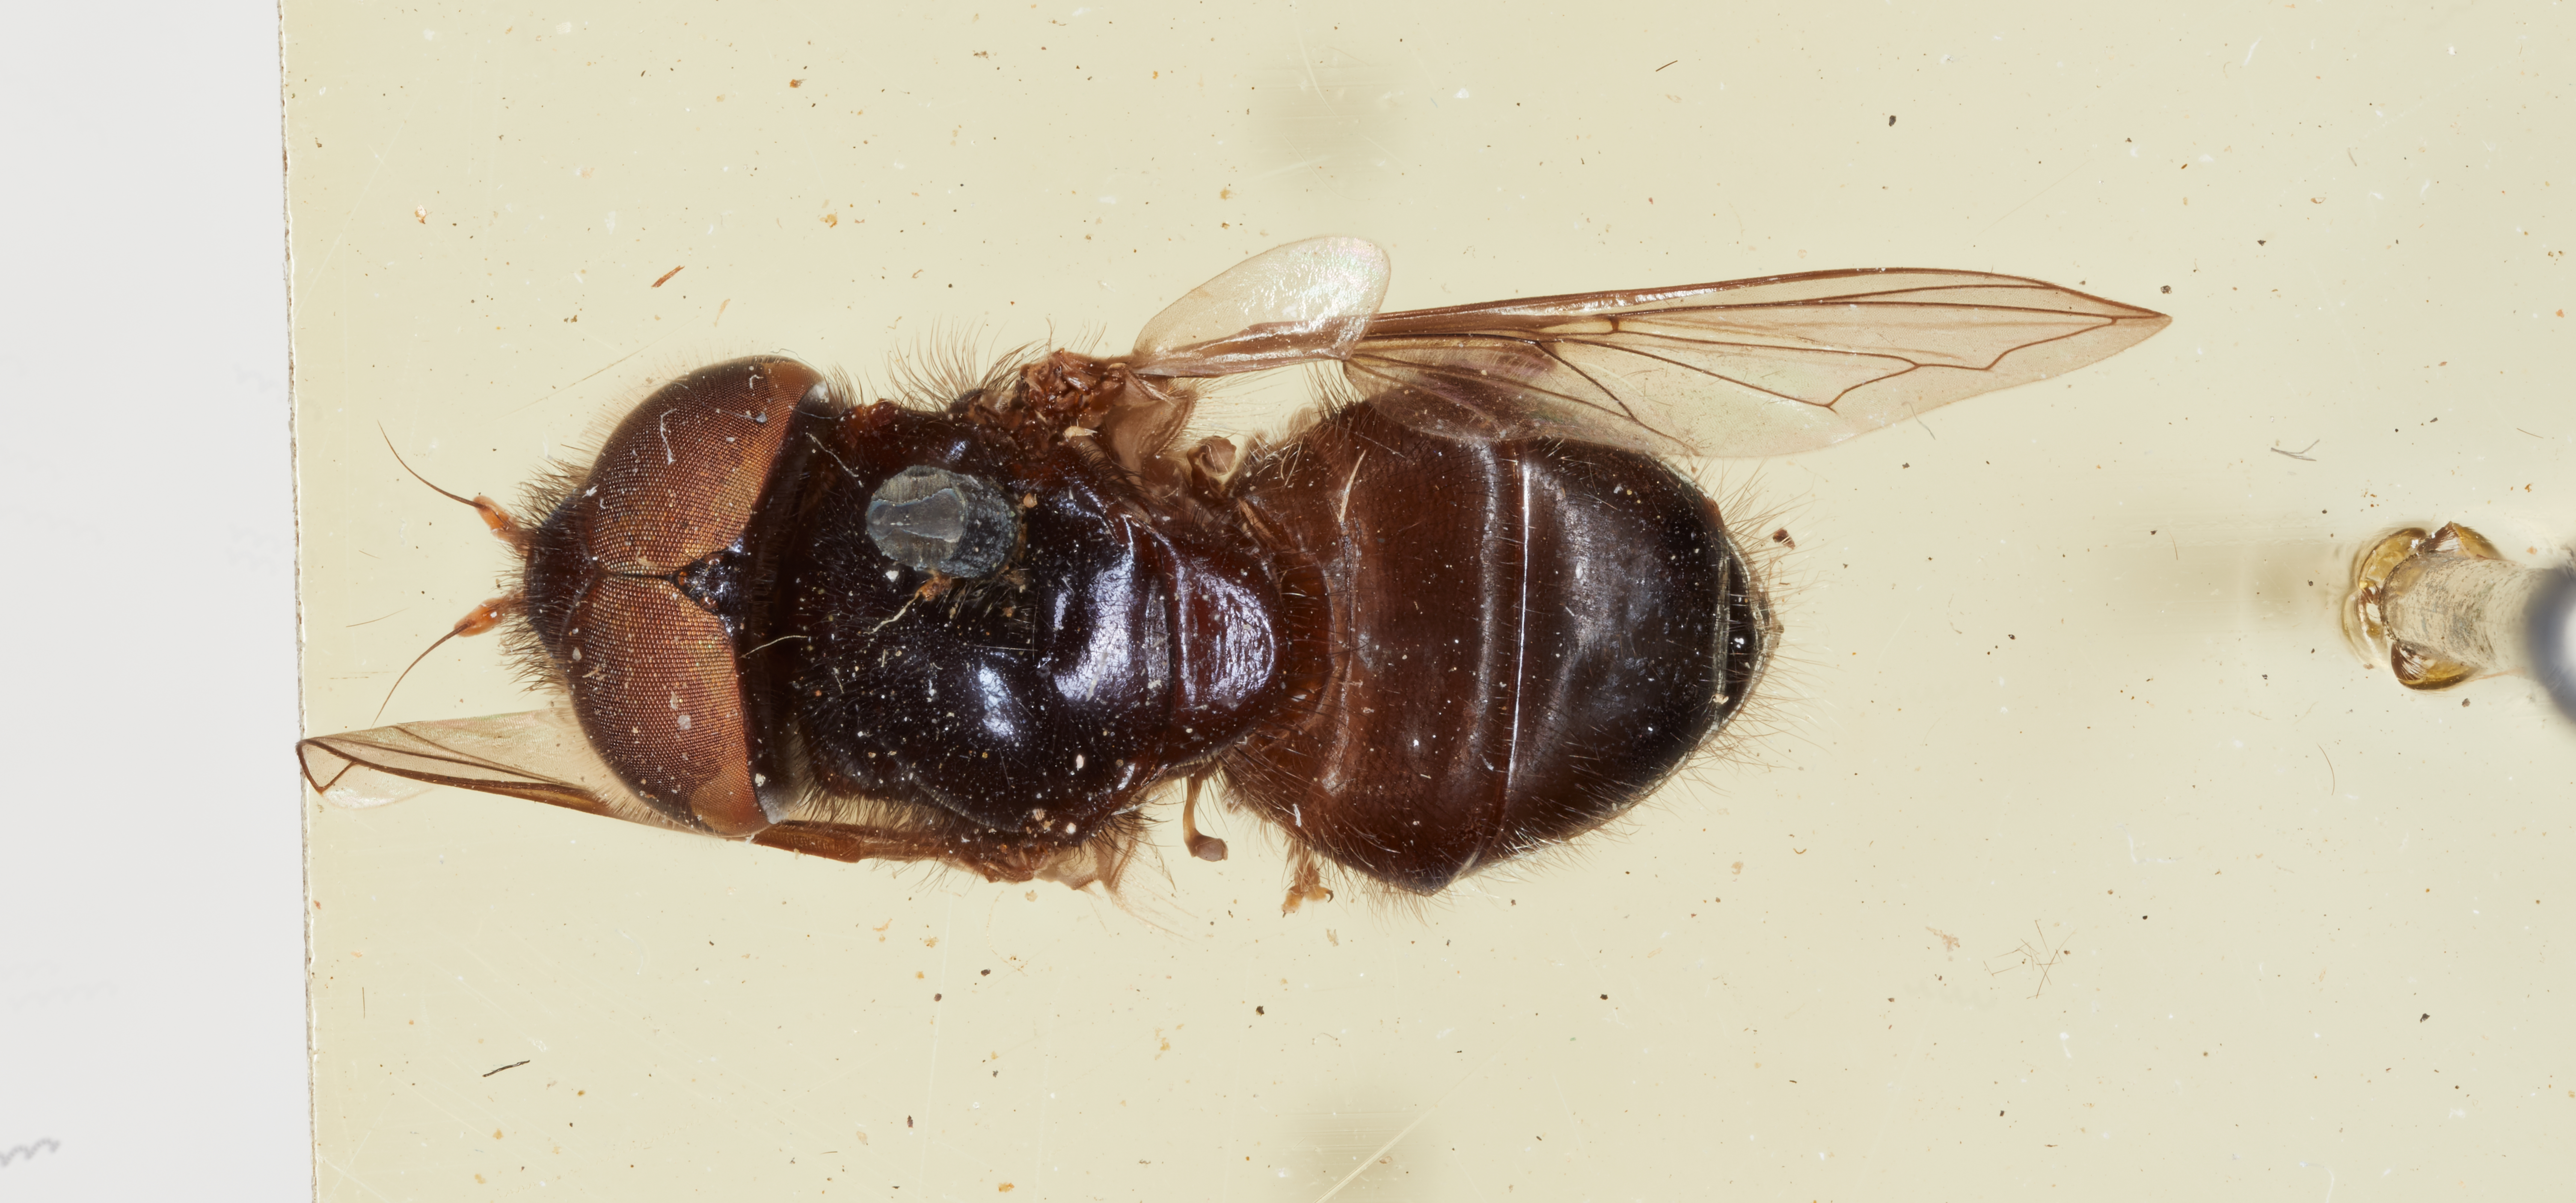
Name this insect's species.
Chilosia nitescens
